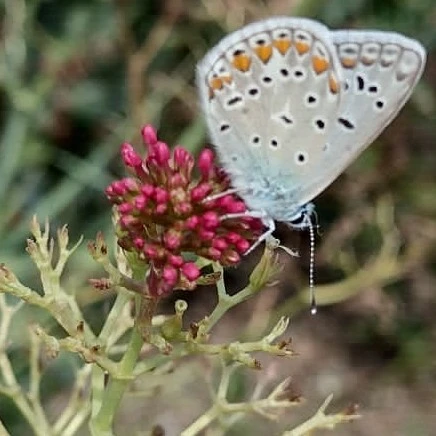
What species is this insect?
Polyommatus icarus
